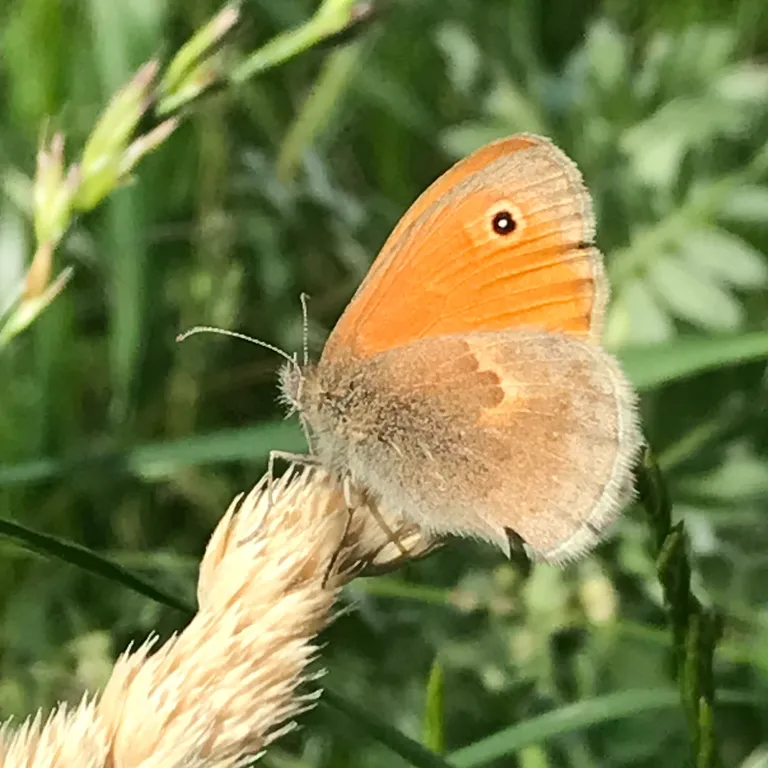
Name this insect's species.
Coenonympha pamphilus
